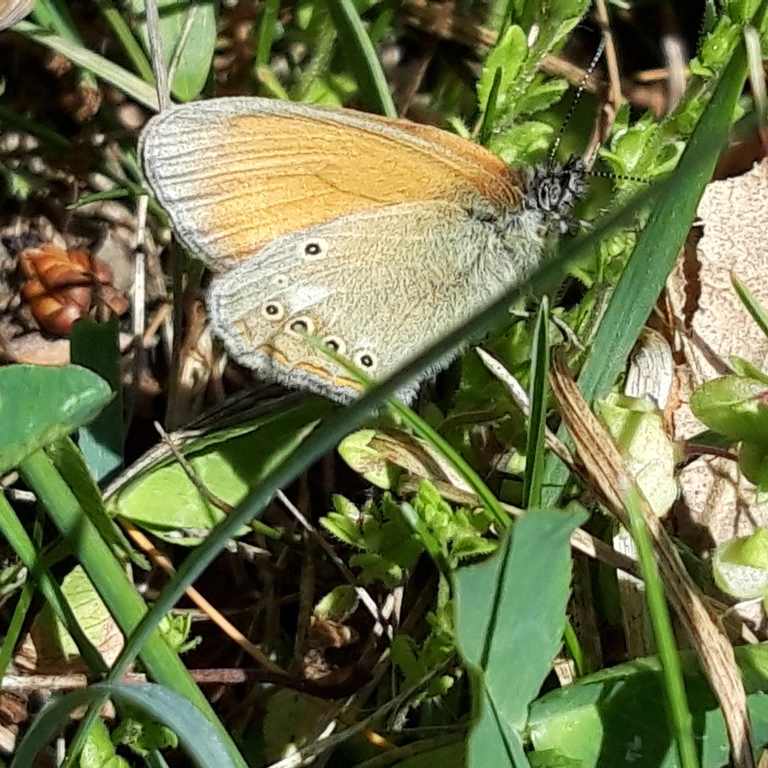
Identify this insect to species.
Coenonympha glycerion (also Coenonympha iphis)
